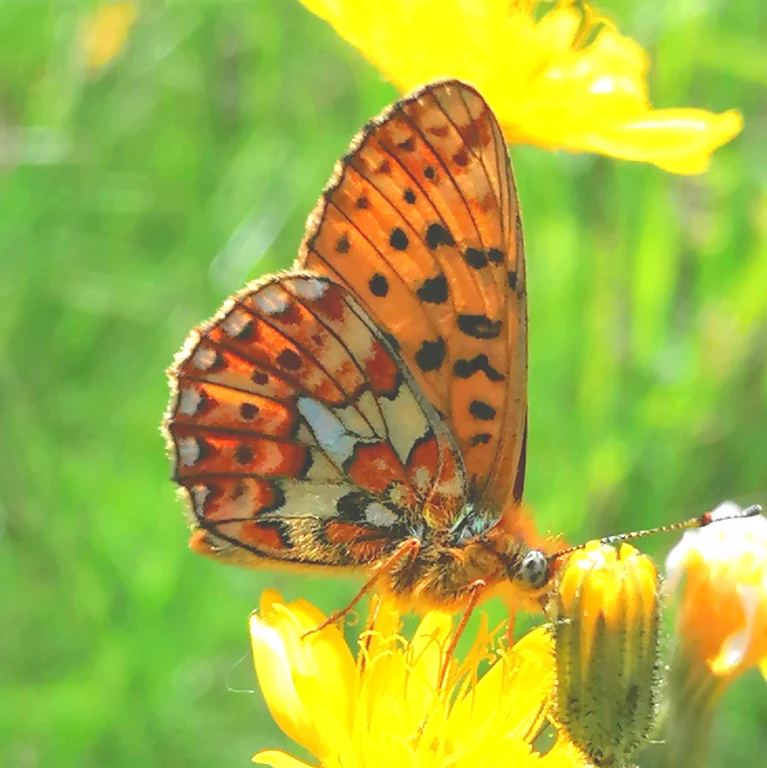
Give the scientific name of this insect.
Boloria euphrosyne (also Clossiana euphrosyne)
